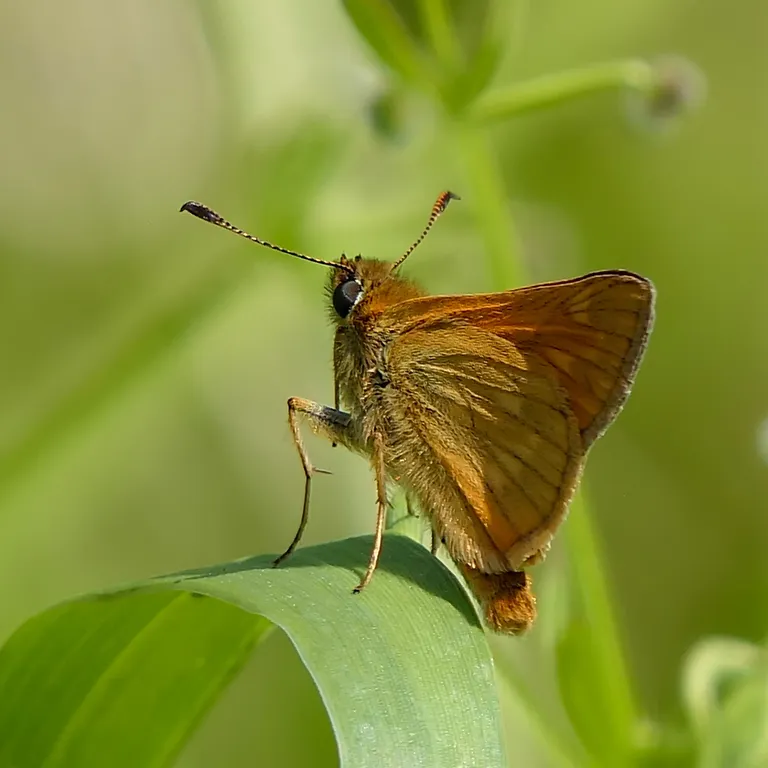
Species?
Ochlodes sylvanus (also Ochlodes venata)
